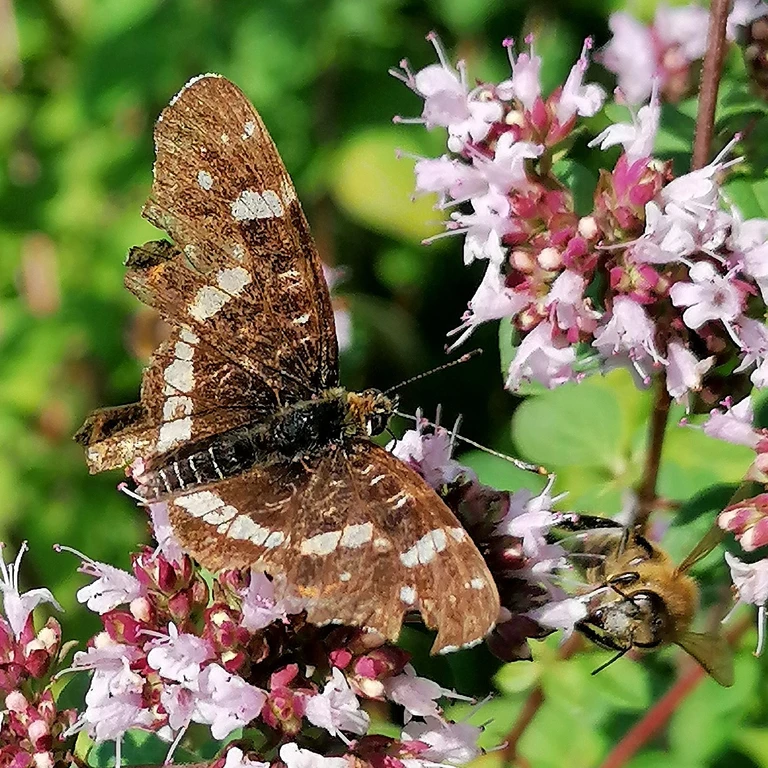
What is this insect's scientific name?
Araschnia levana
